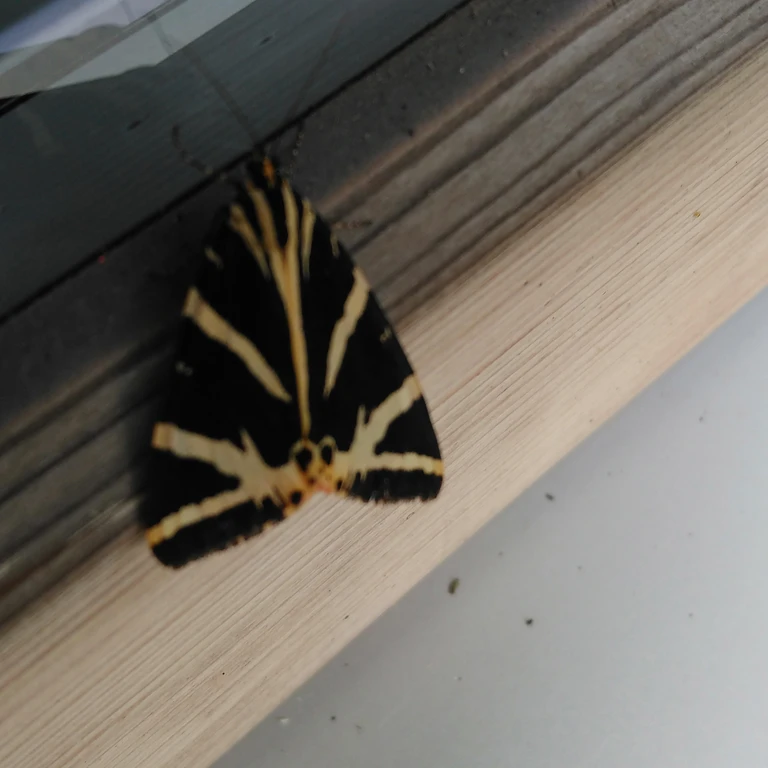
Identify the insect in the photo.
Euplagia quadripunctaria
